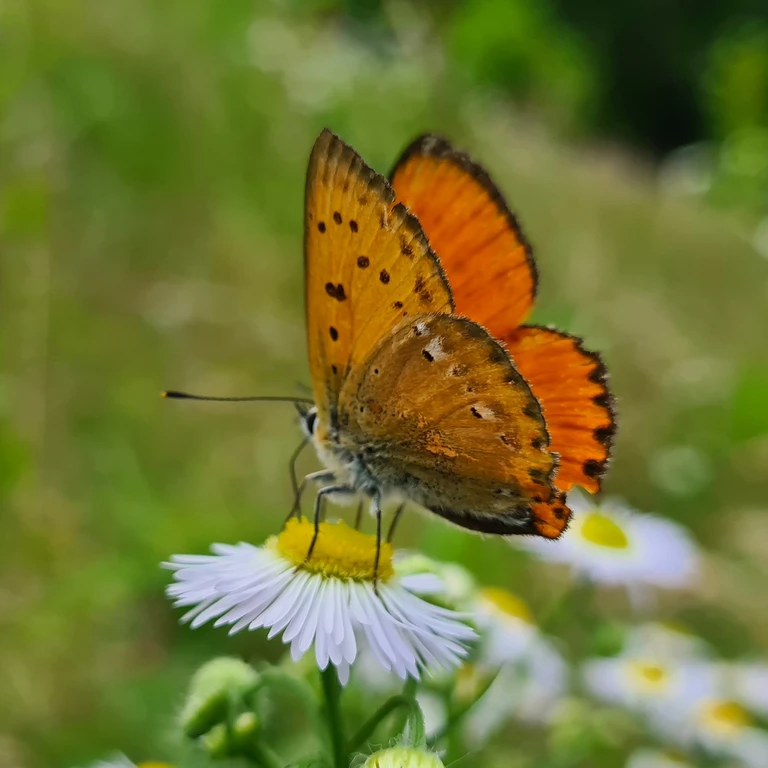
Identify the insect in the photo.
Lycaena virgaureae
